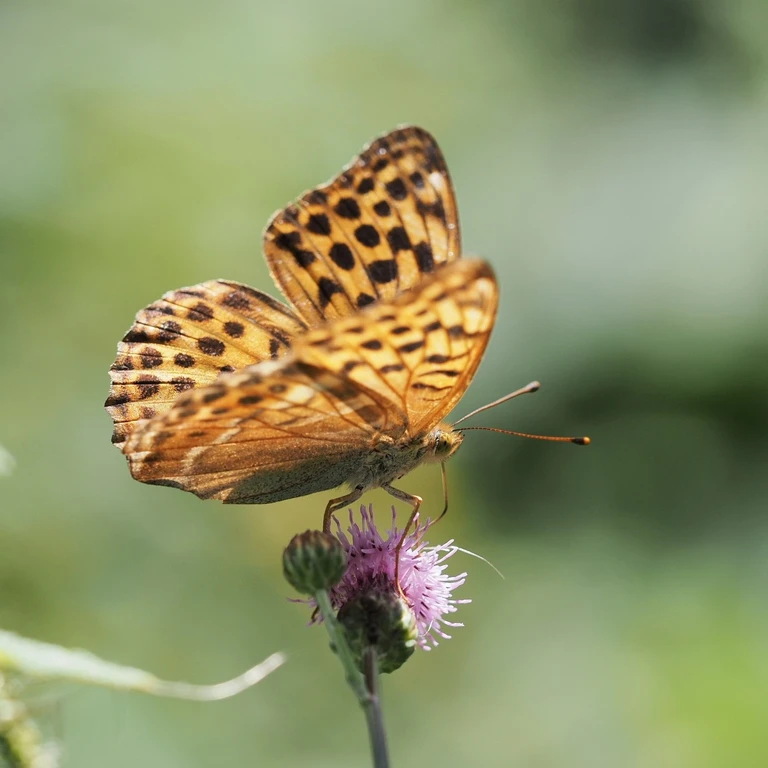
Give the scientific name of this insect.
Argynnis paphia
